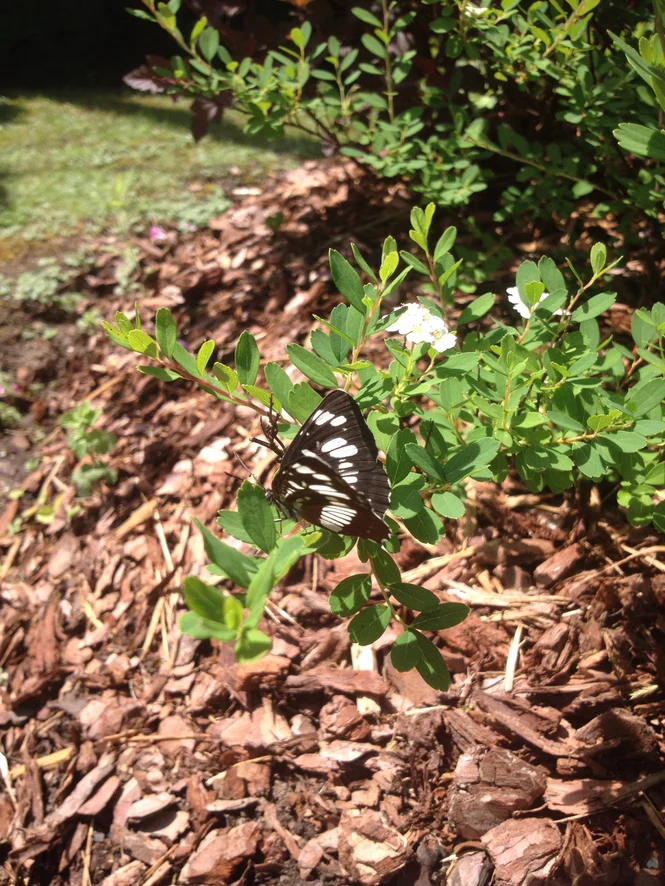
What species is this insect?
Neptis rivularis
